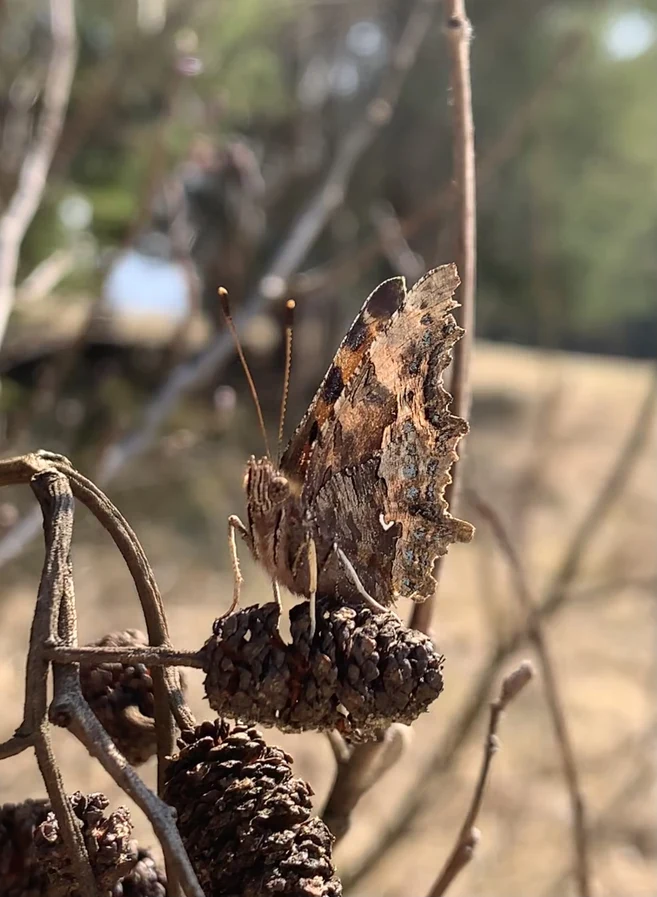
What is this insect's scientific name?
Polygonia c-album
